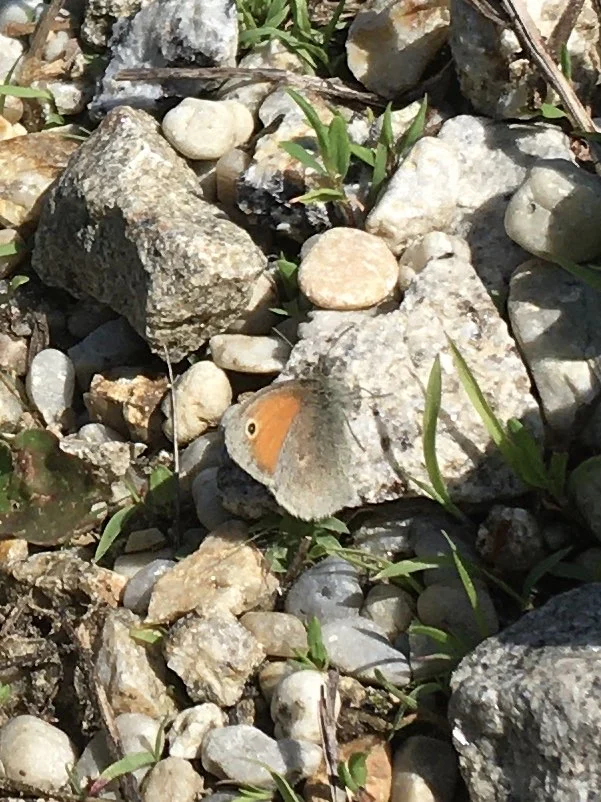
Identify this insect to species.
Coenonympha pamphilus
